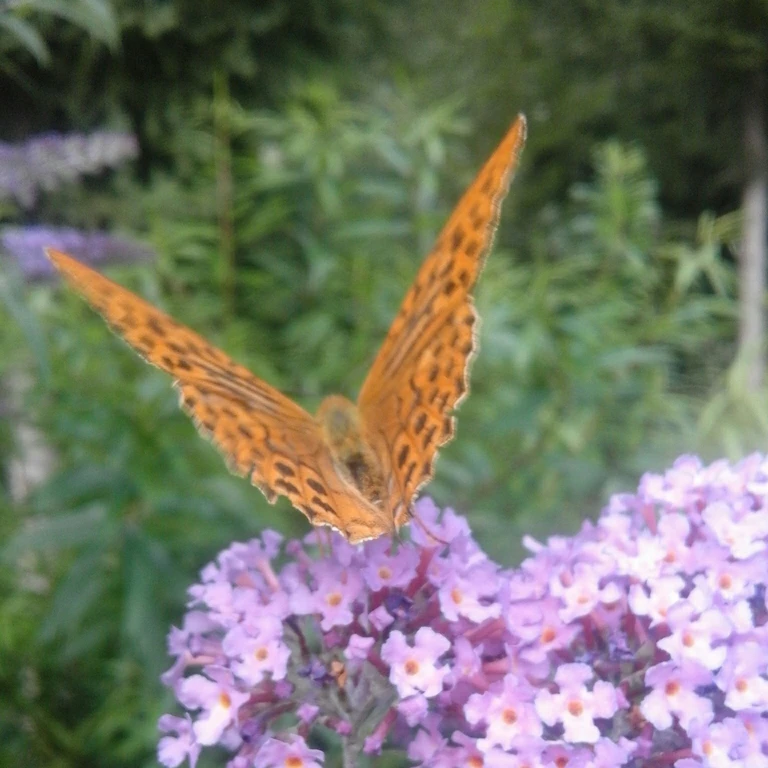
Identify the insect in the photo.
Argynnis paphia
